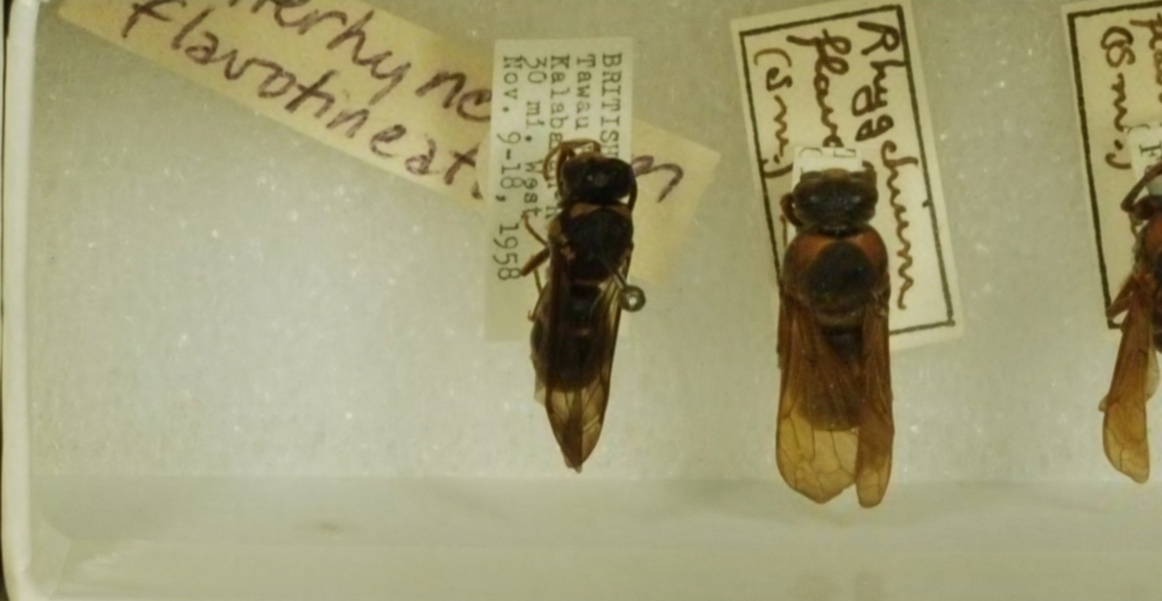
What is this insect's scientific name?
Anterhynchium flavolineatum
